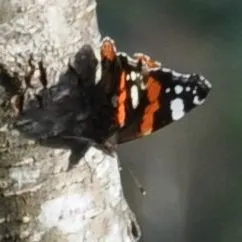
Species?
Vanessa atalanta
